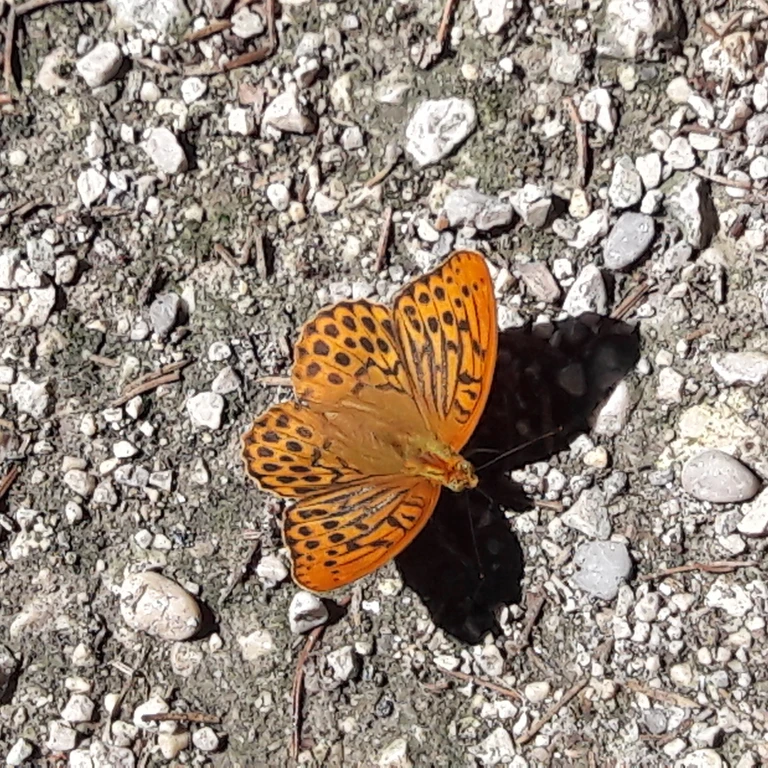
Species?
Argynnis paphia
